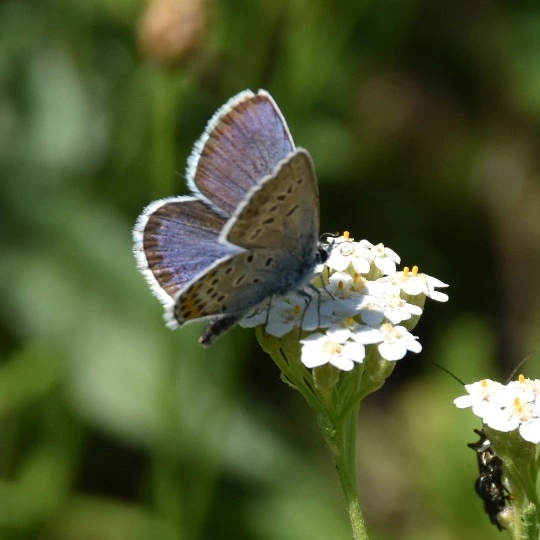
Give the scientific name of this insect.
Plebejus argus
